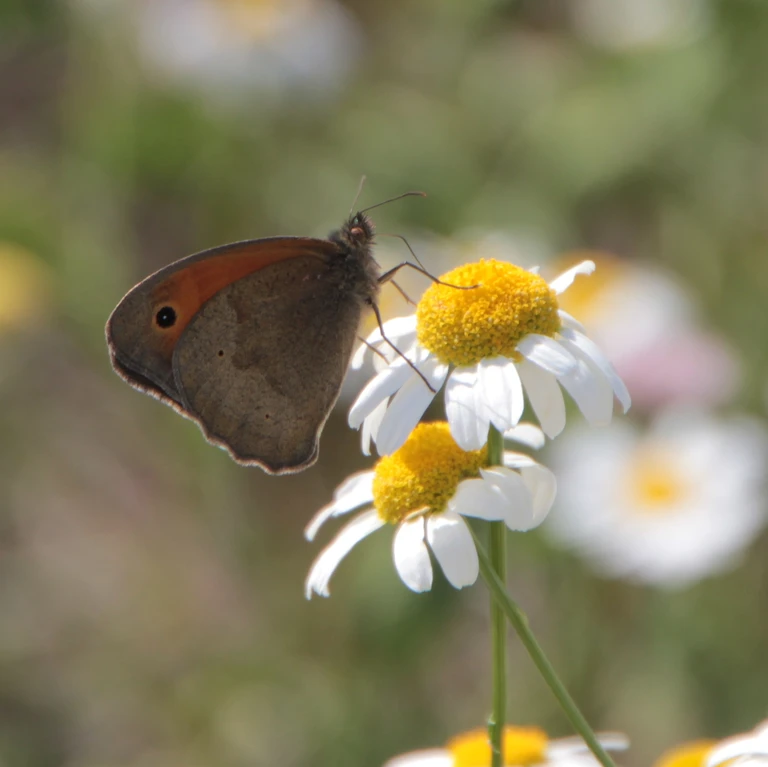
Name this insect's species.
Maniola jurtina
